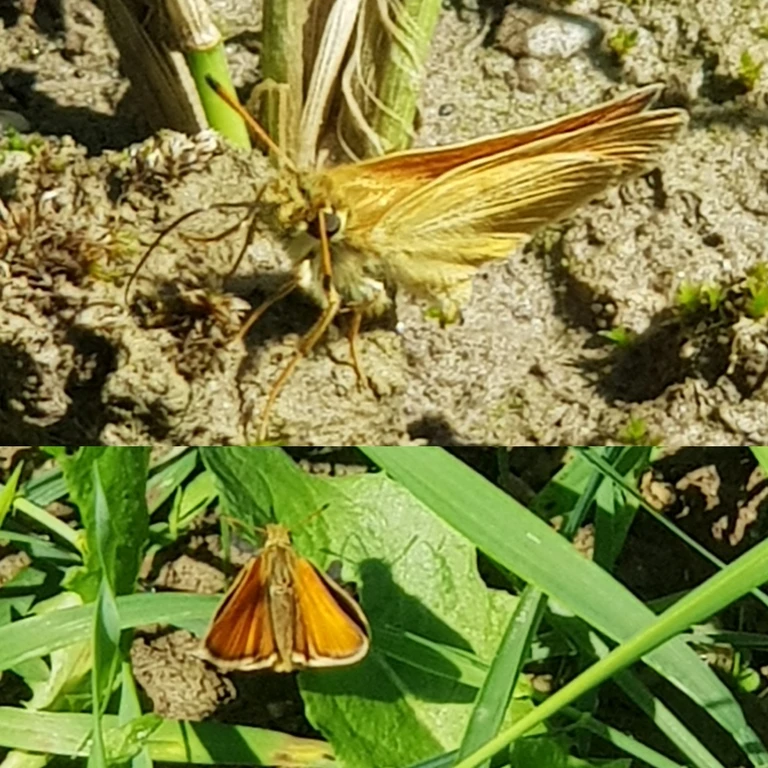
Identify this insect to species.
Thymelicus lineola
